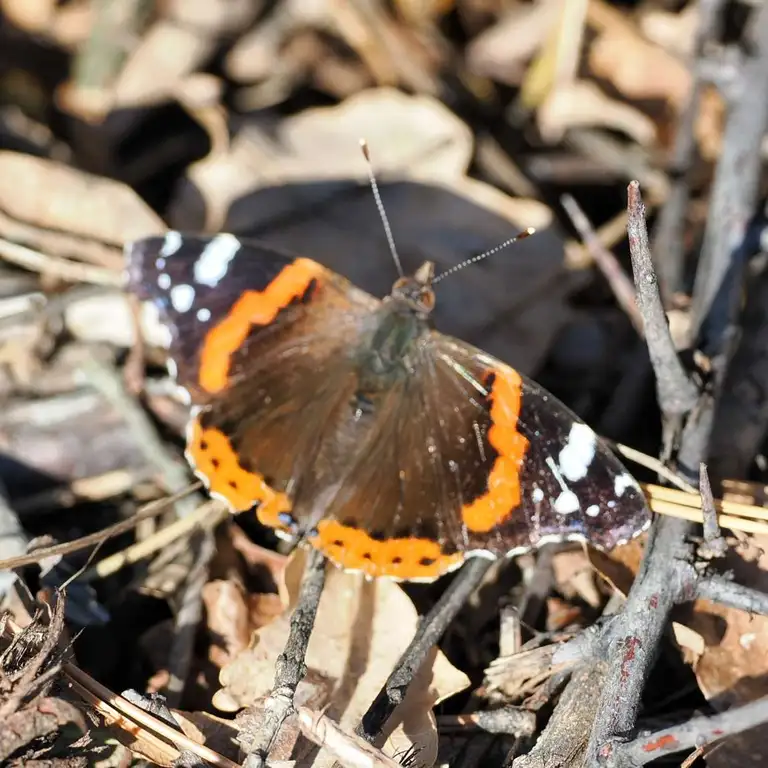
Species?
Vanessa atalanta
